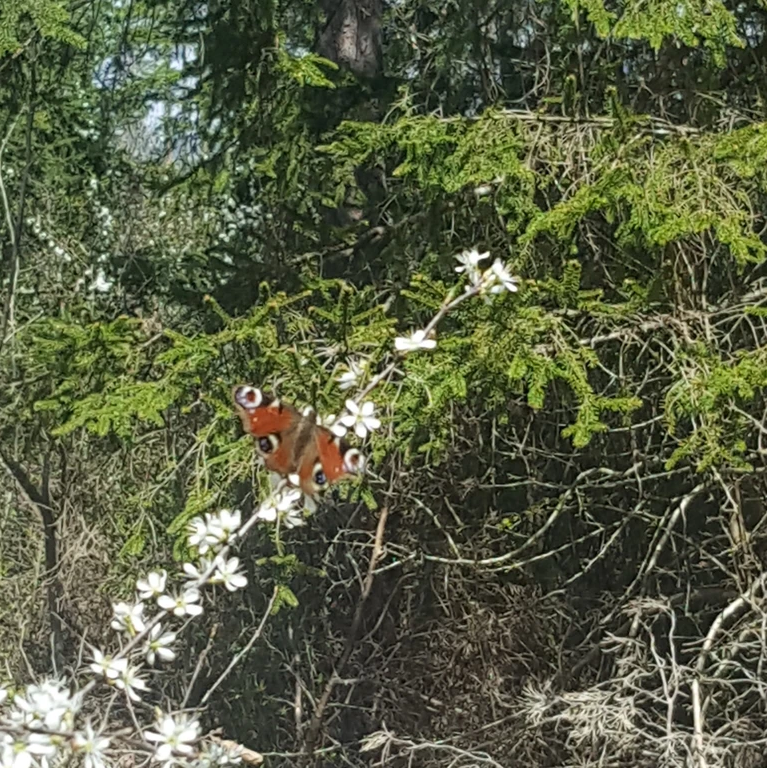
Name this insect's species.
Aglais io
